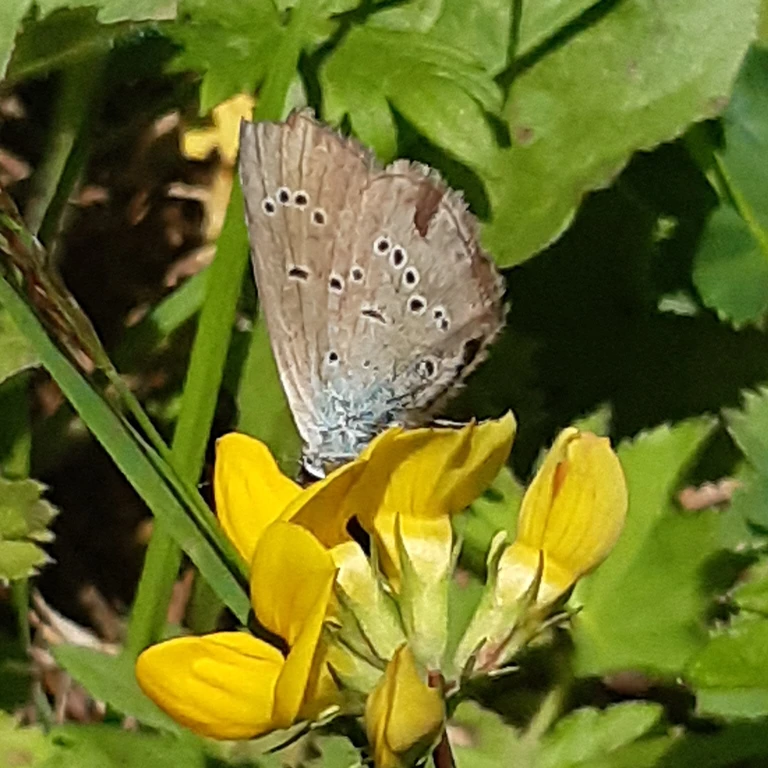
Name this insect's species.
Cyaniris semiargus
